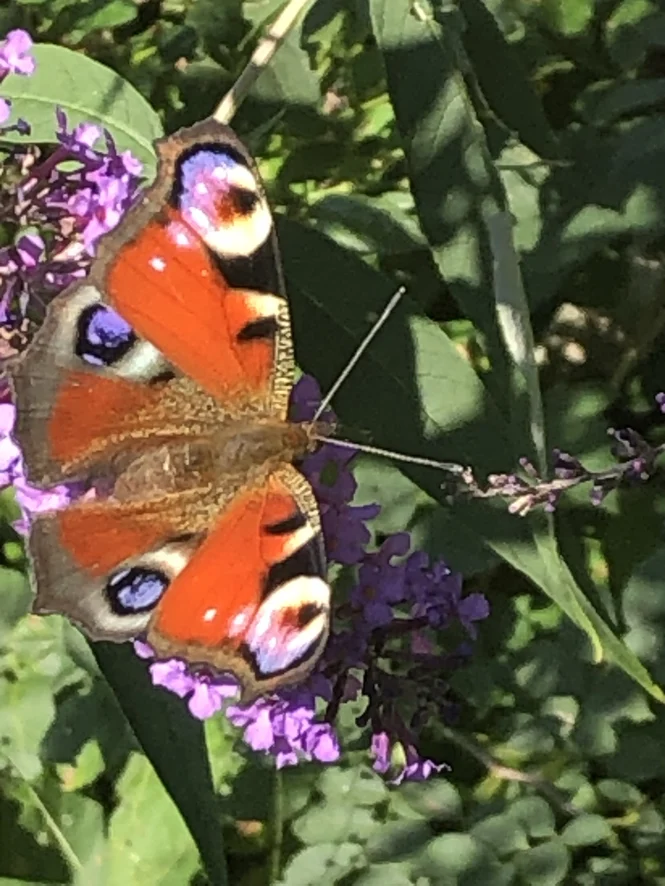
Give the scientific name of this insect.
Aglais io
